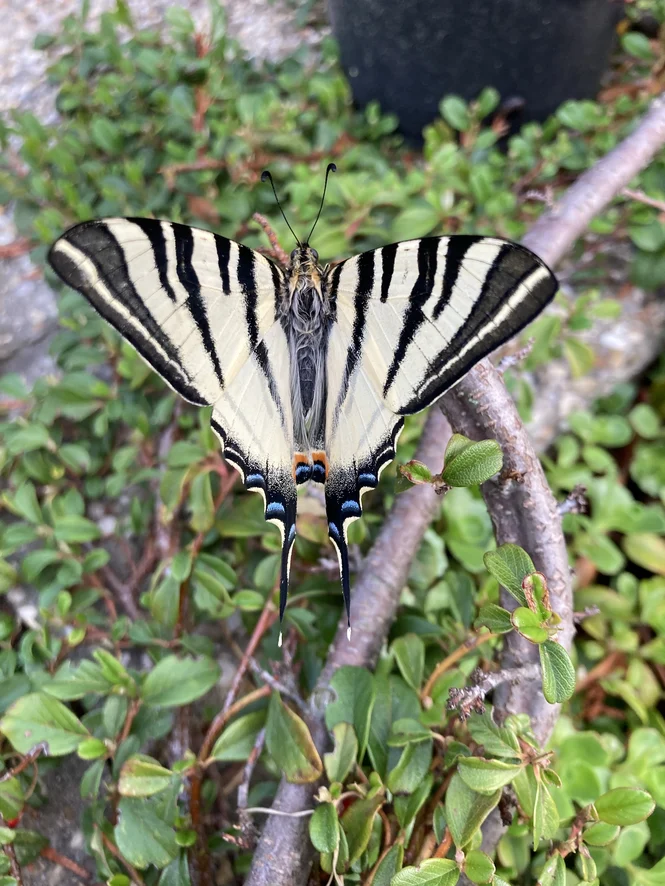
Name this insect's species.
Iphiclides podalirius
